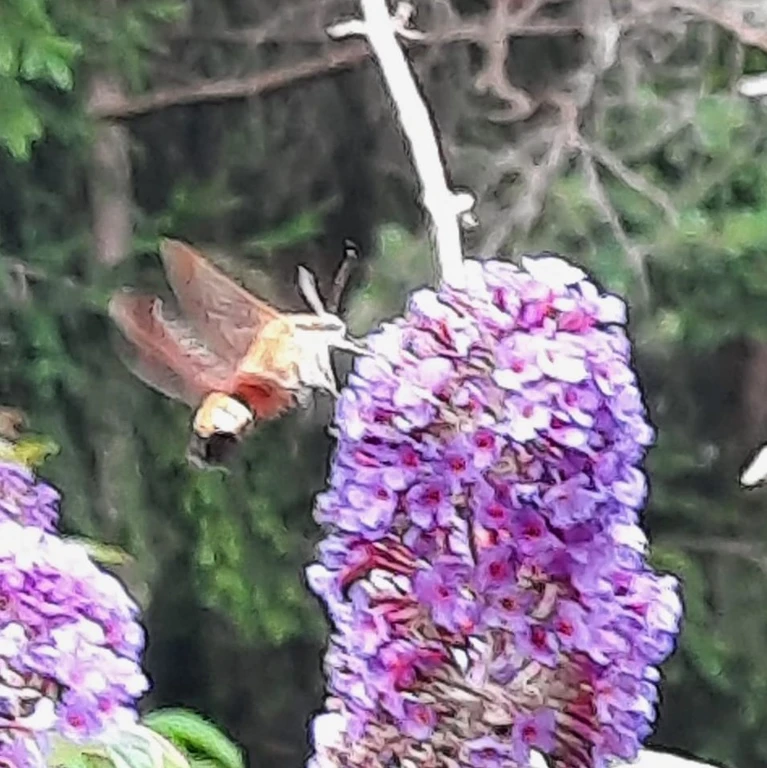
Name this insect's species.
Hemaris fuciformis
